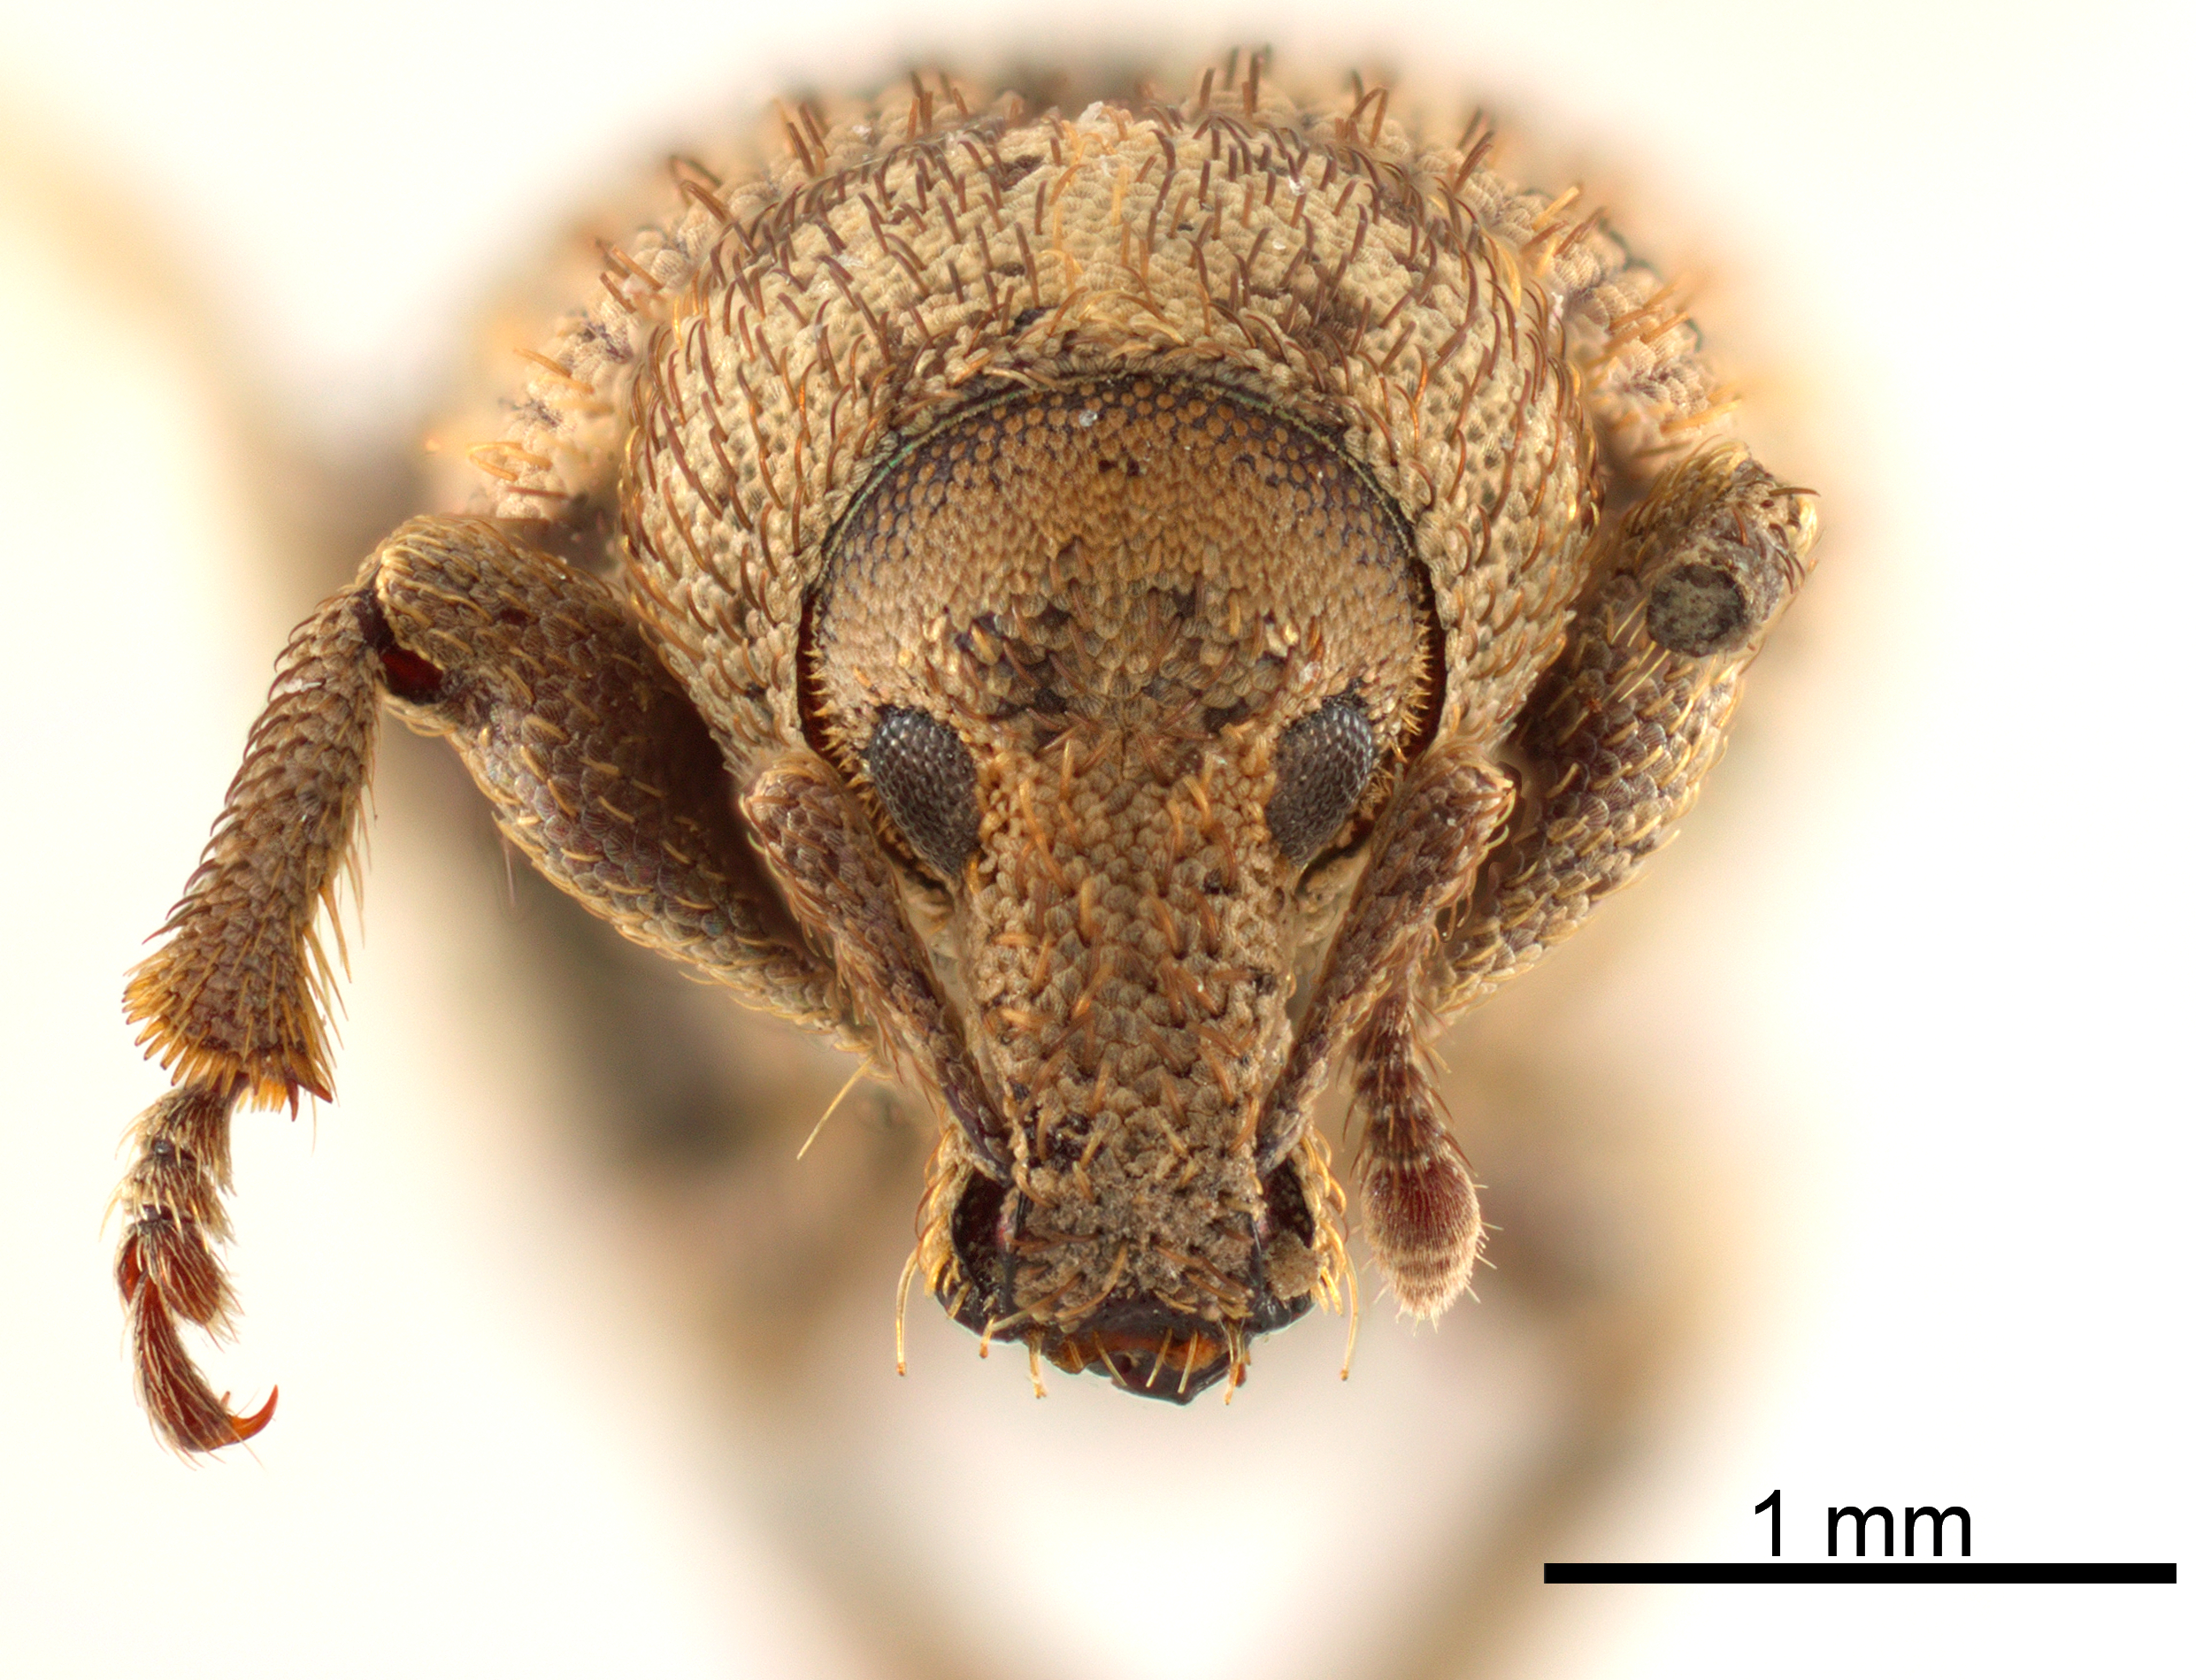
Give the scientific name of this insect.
Dirotognathus sordidus
